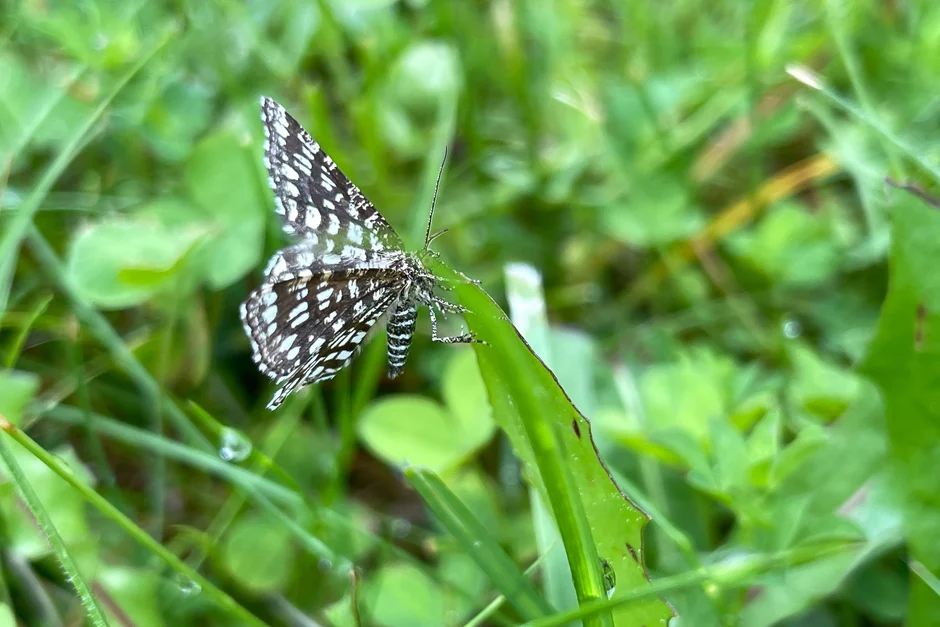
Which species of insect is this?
Chiasmia clathrata
